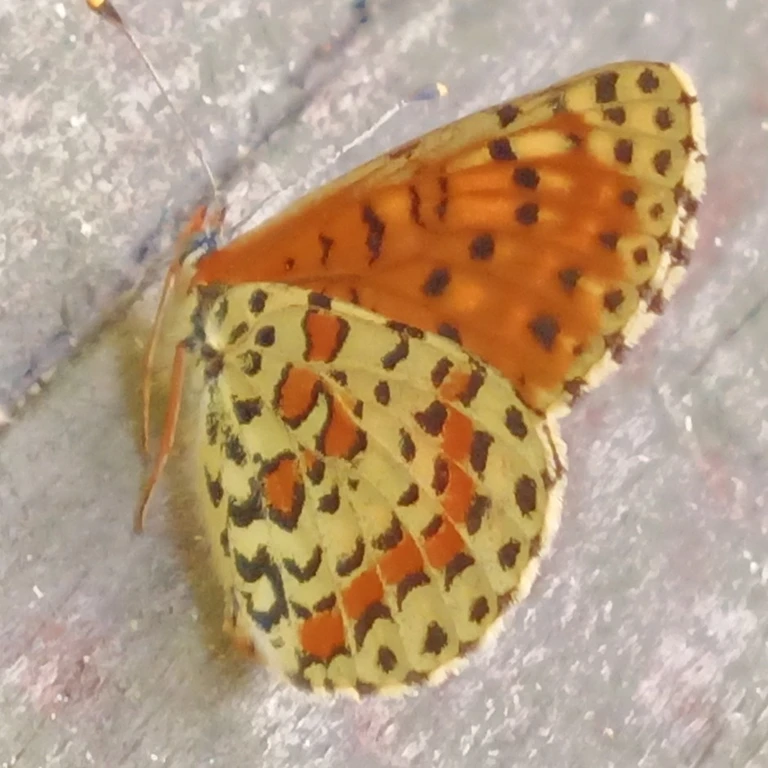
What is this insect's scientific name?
Melitaea didyma
